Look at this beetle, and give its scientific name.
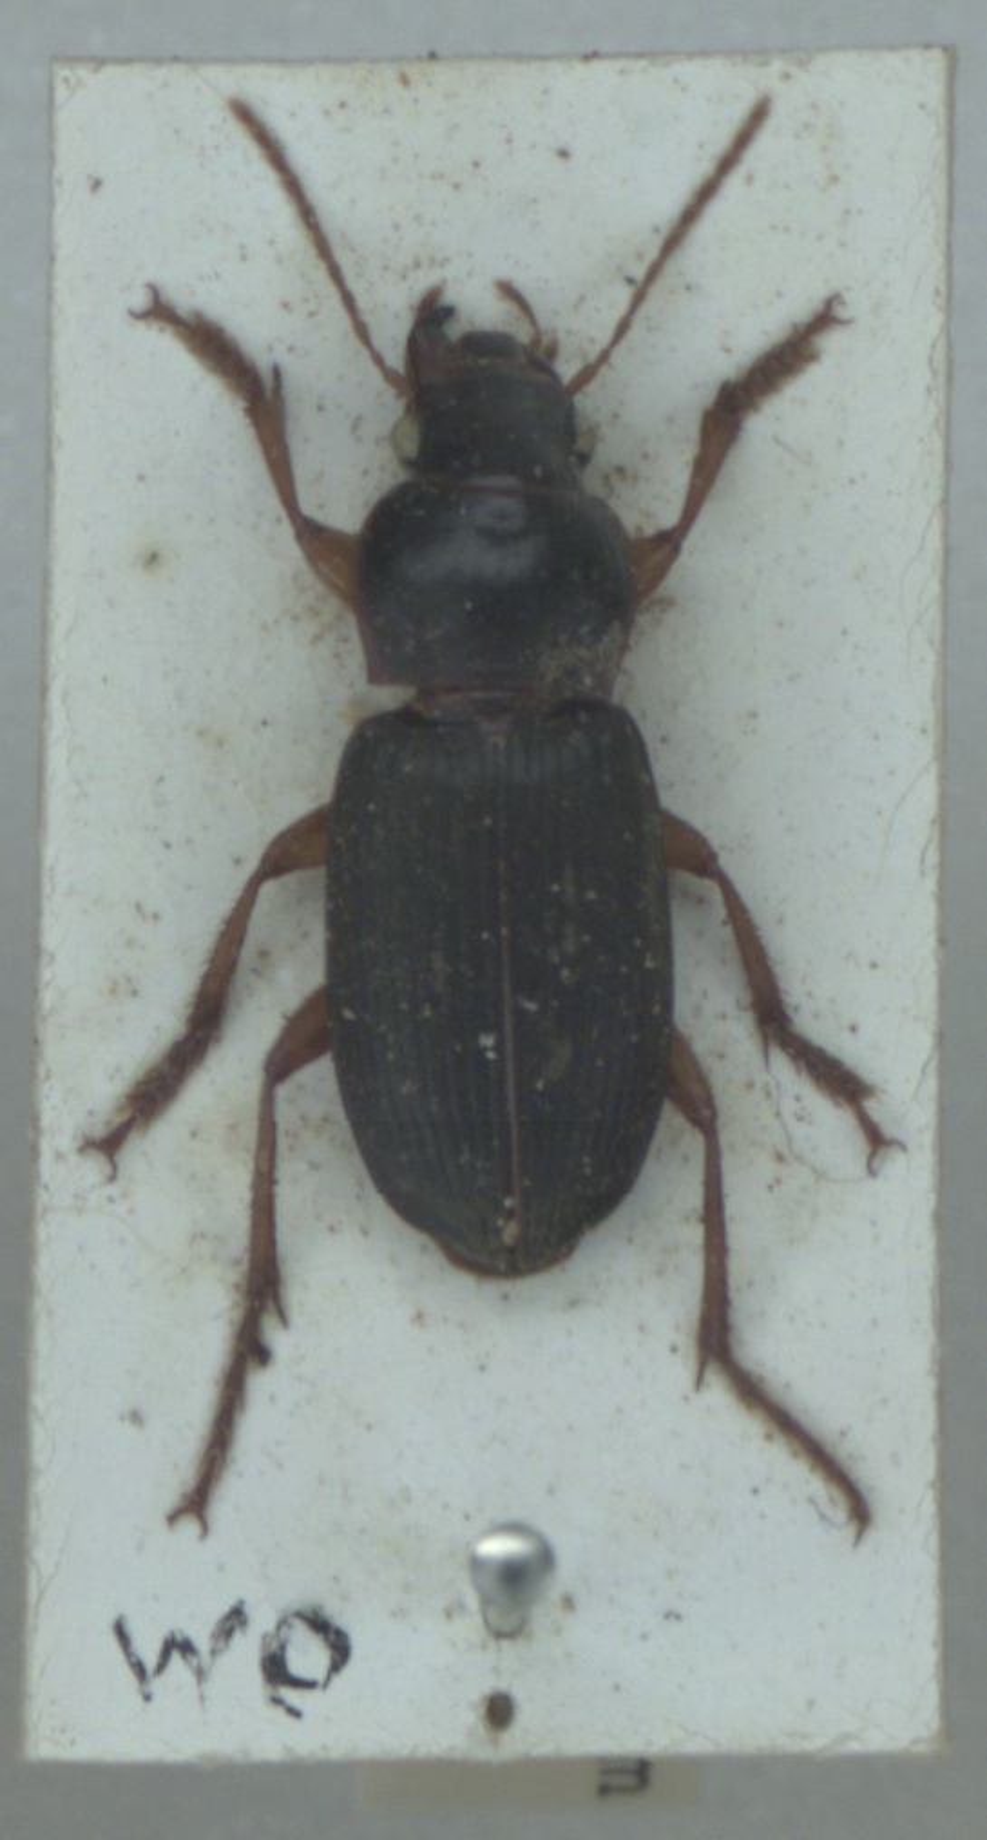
Harpalus rufipes
